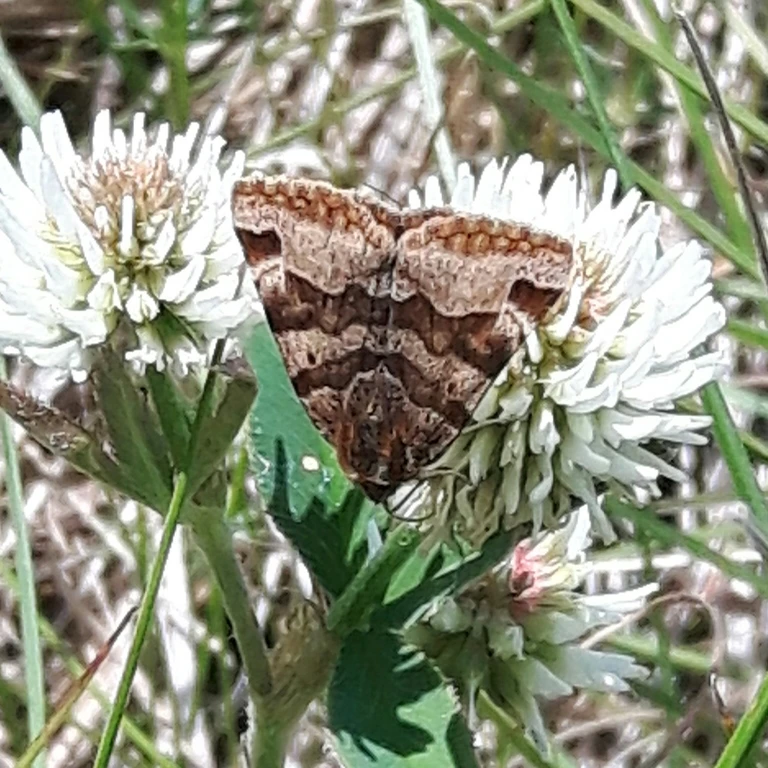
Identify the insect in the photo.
Euclidia glyphica
